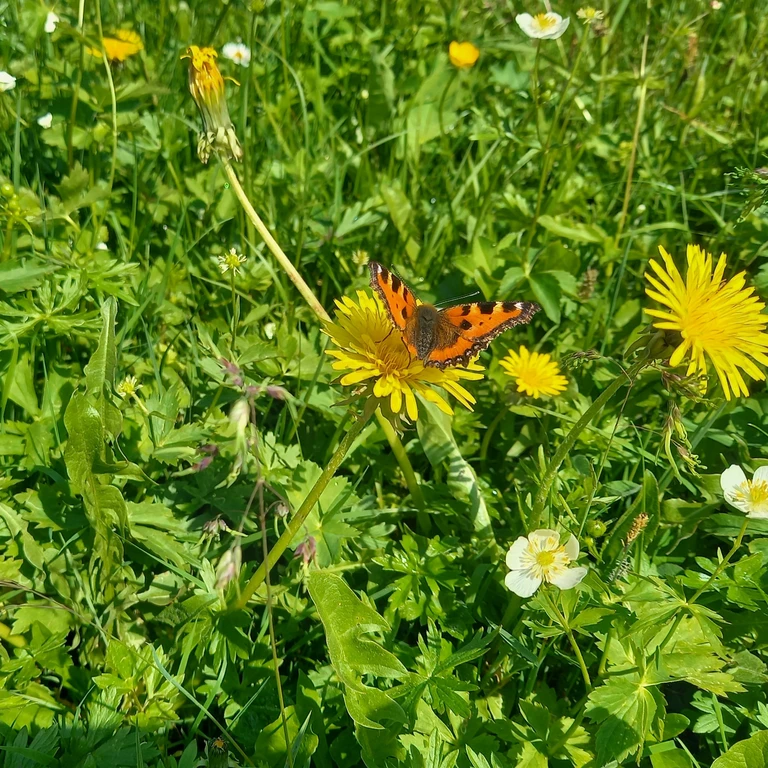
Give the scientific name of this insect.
Aglais urticae
